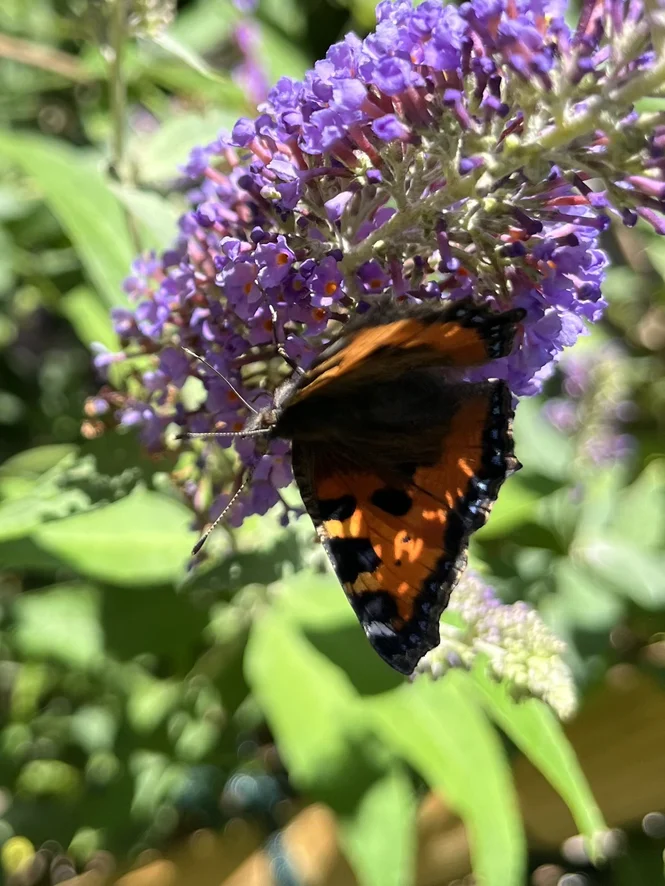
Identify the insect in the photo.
Aglais urticae
